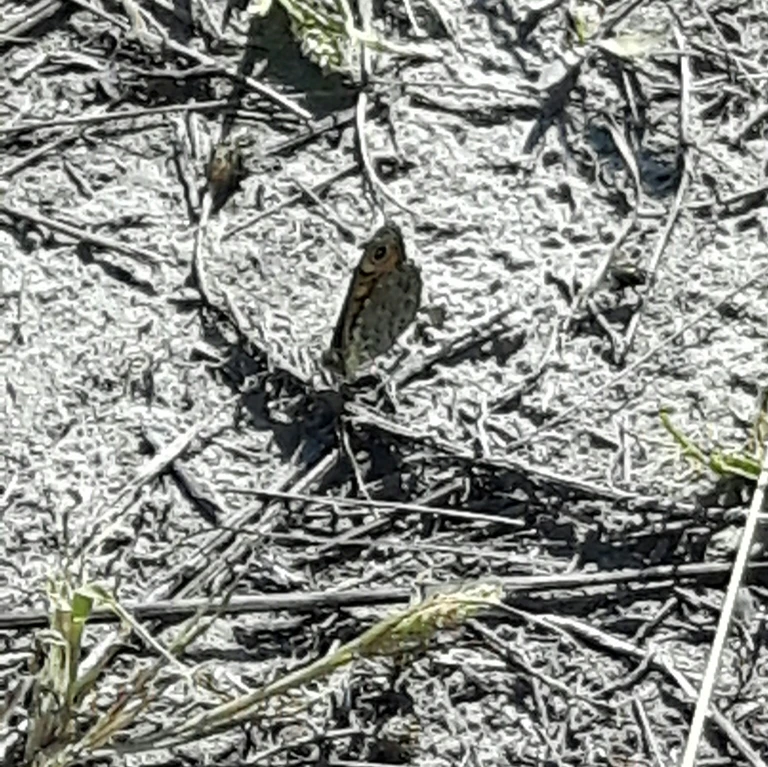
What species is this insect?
Lasiommata megera (also Pararge megera)
